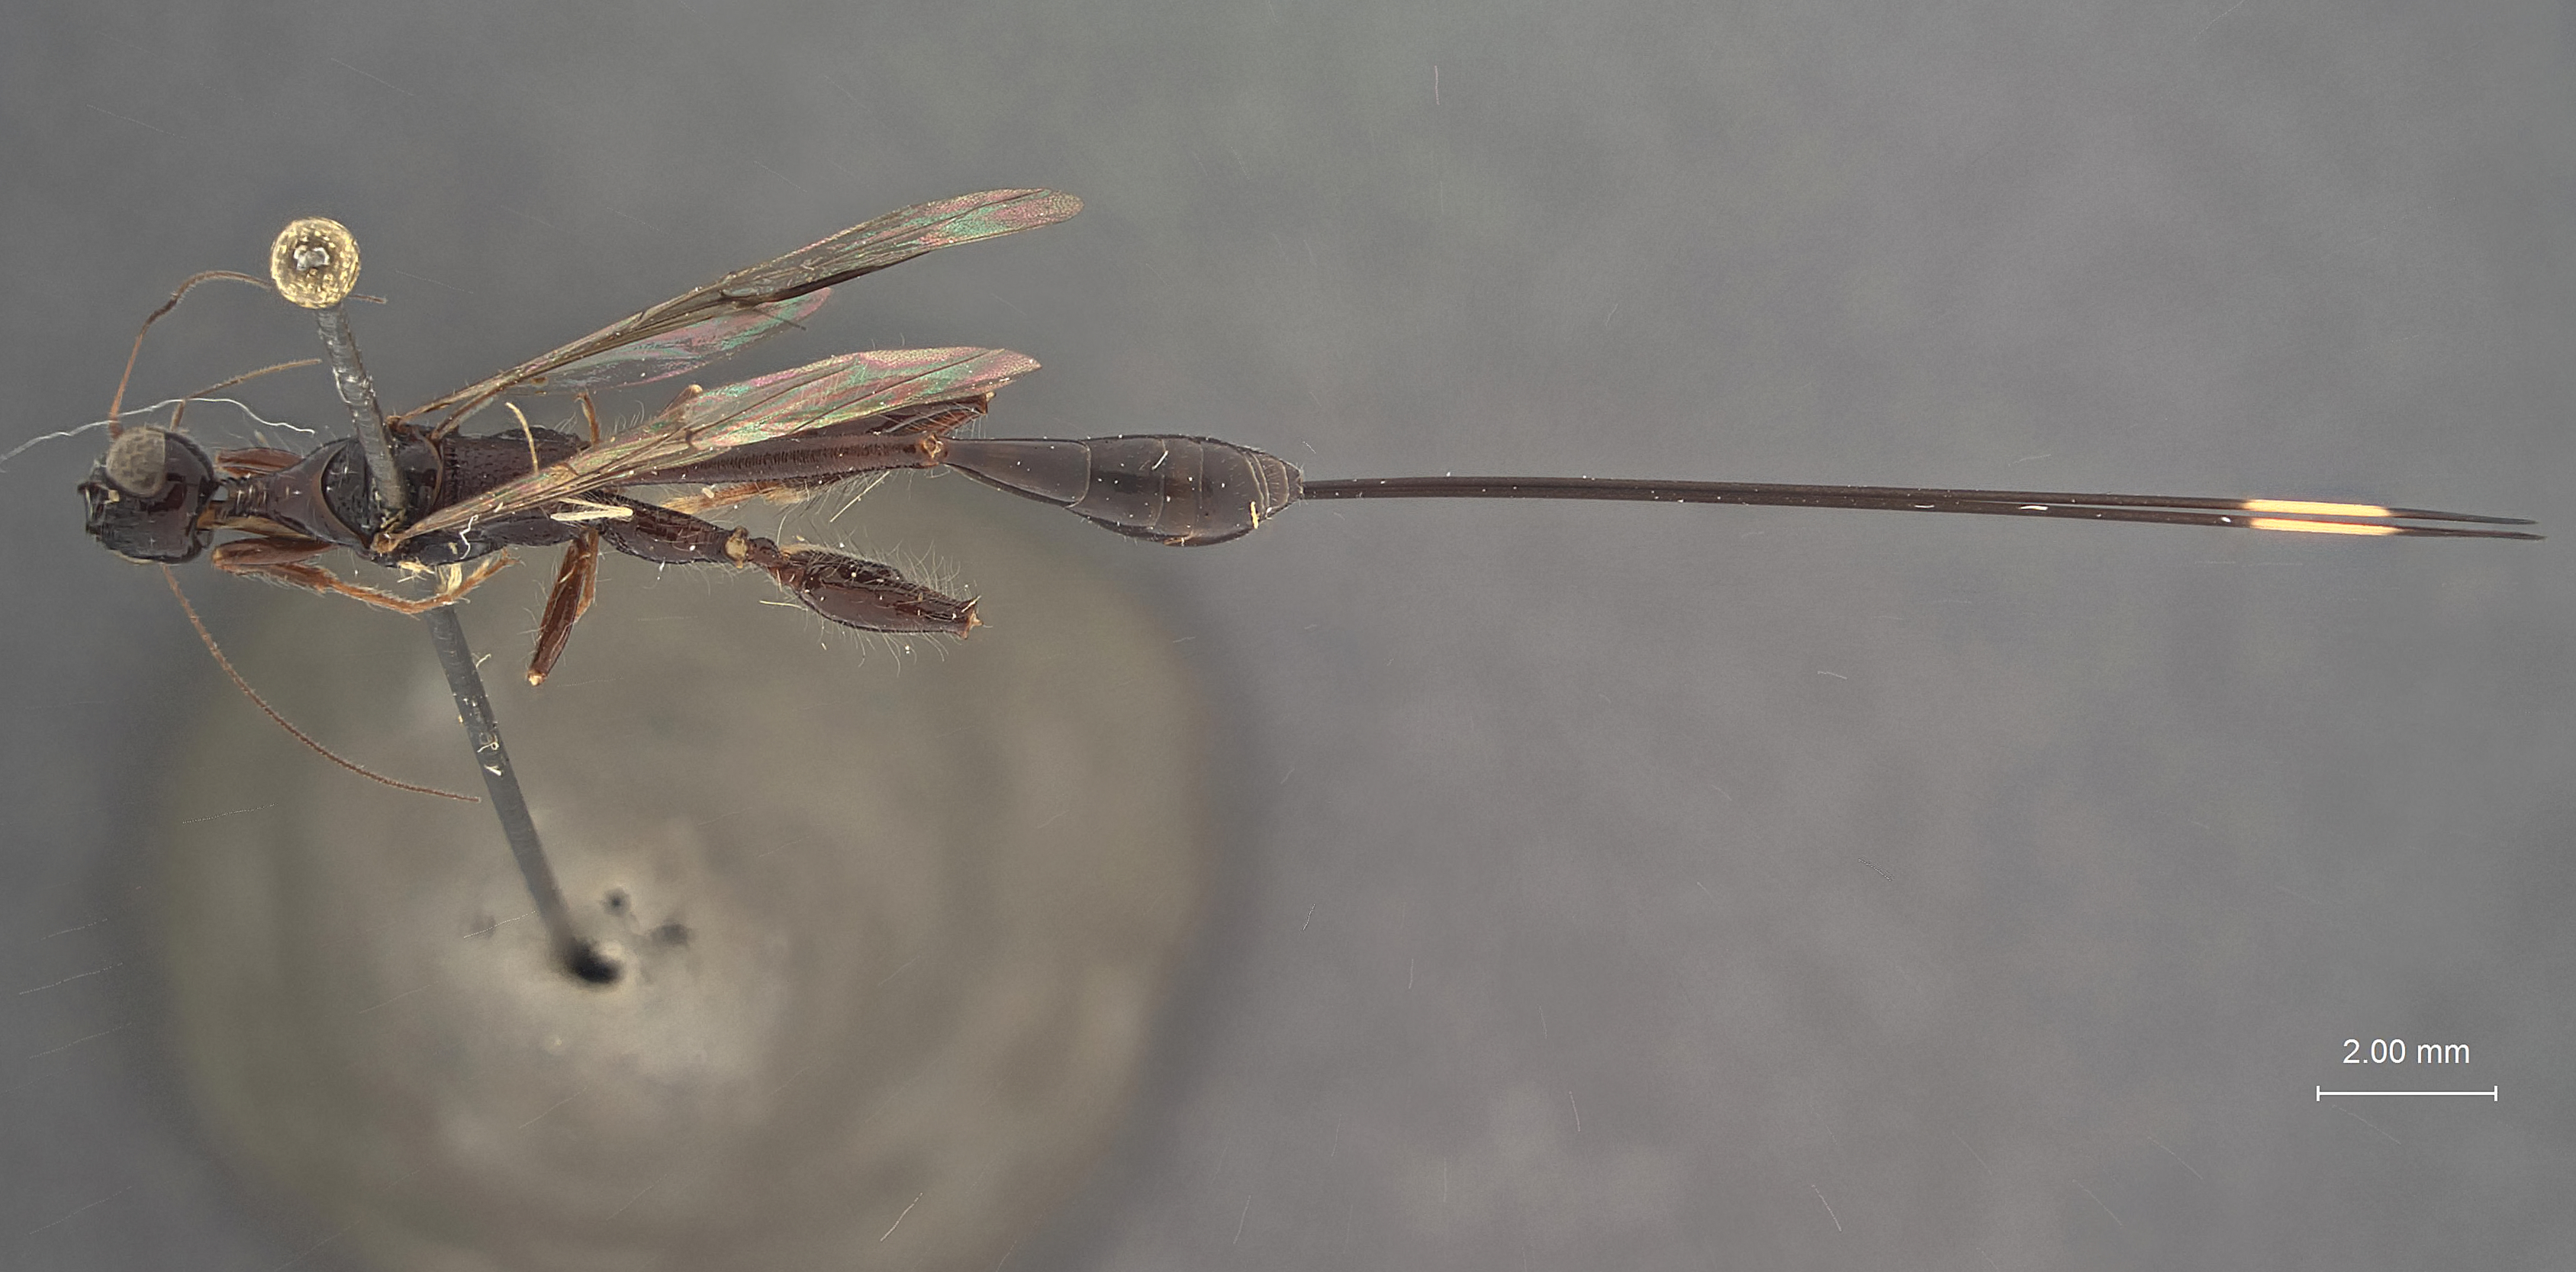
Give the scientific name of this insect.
Megischus krombeini
